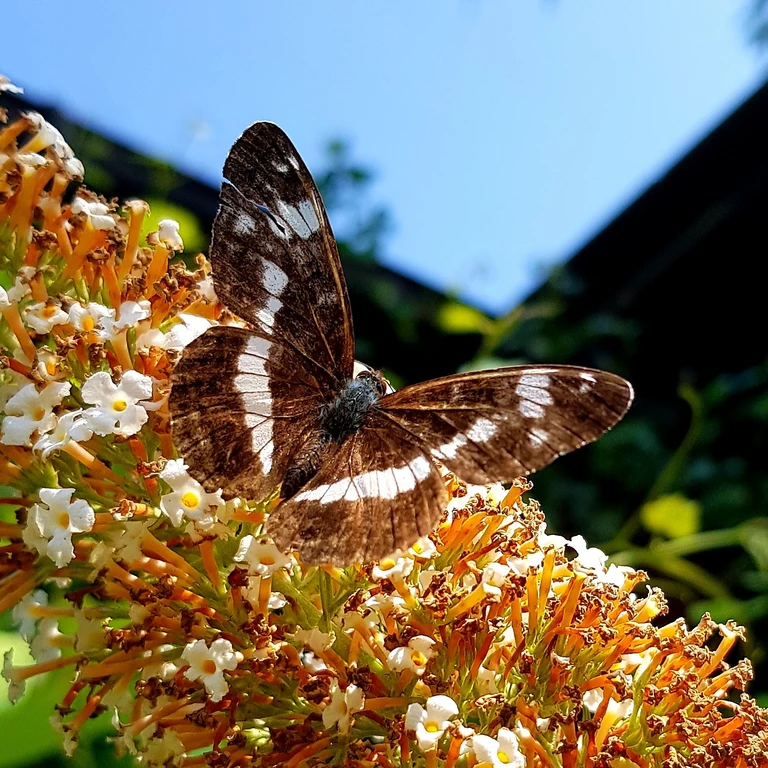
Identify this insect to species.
Limenitis camilla (also Ladoga camilla)
